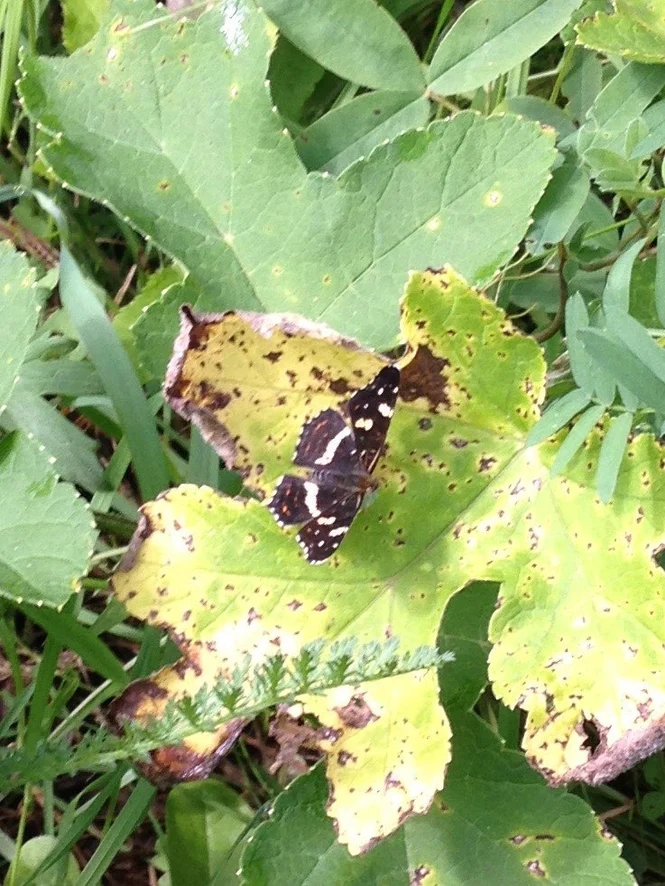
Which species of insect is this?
Araschnia levana
